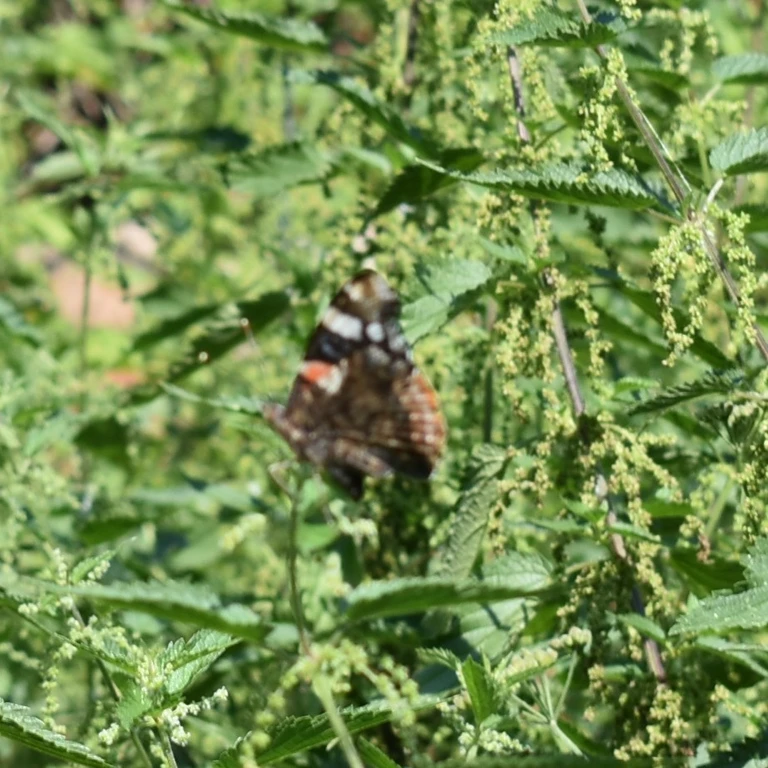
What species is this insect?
Vanessa atalanta
